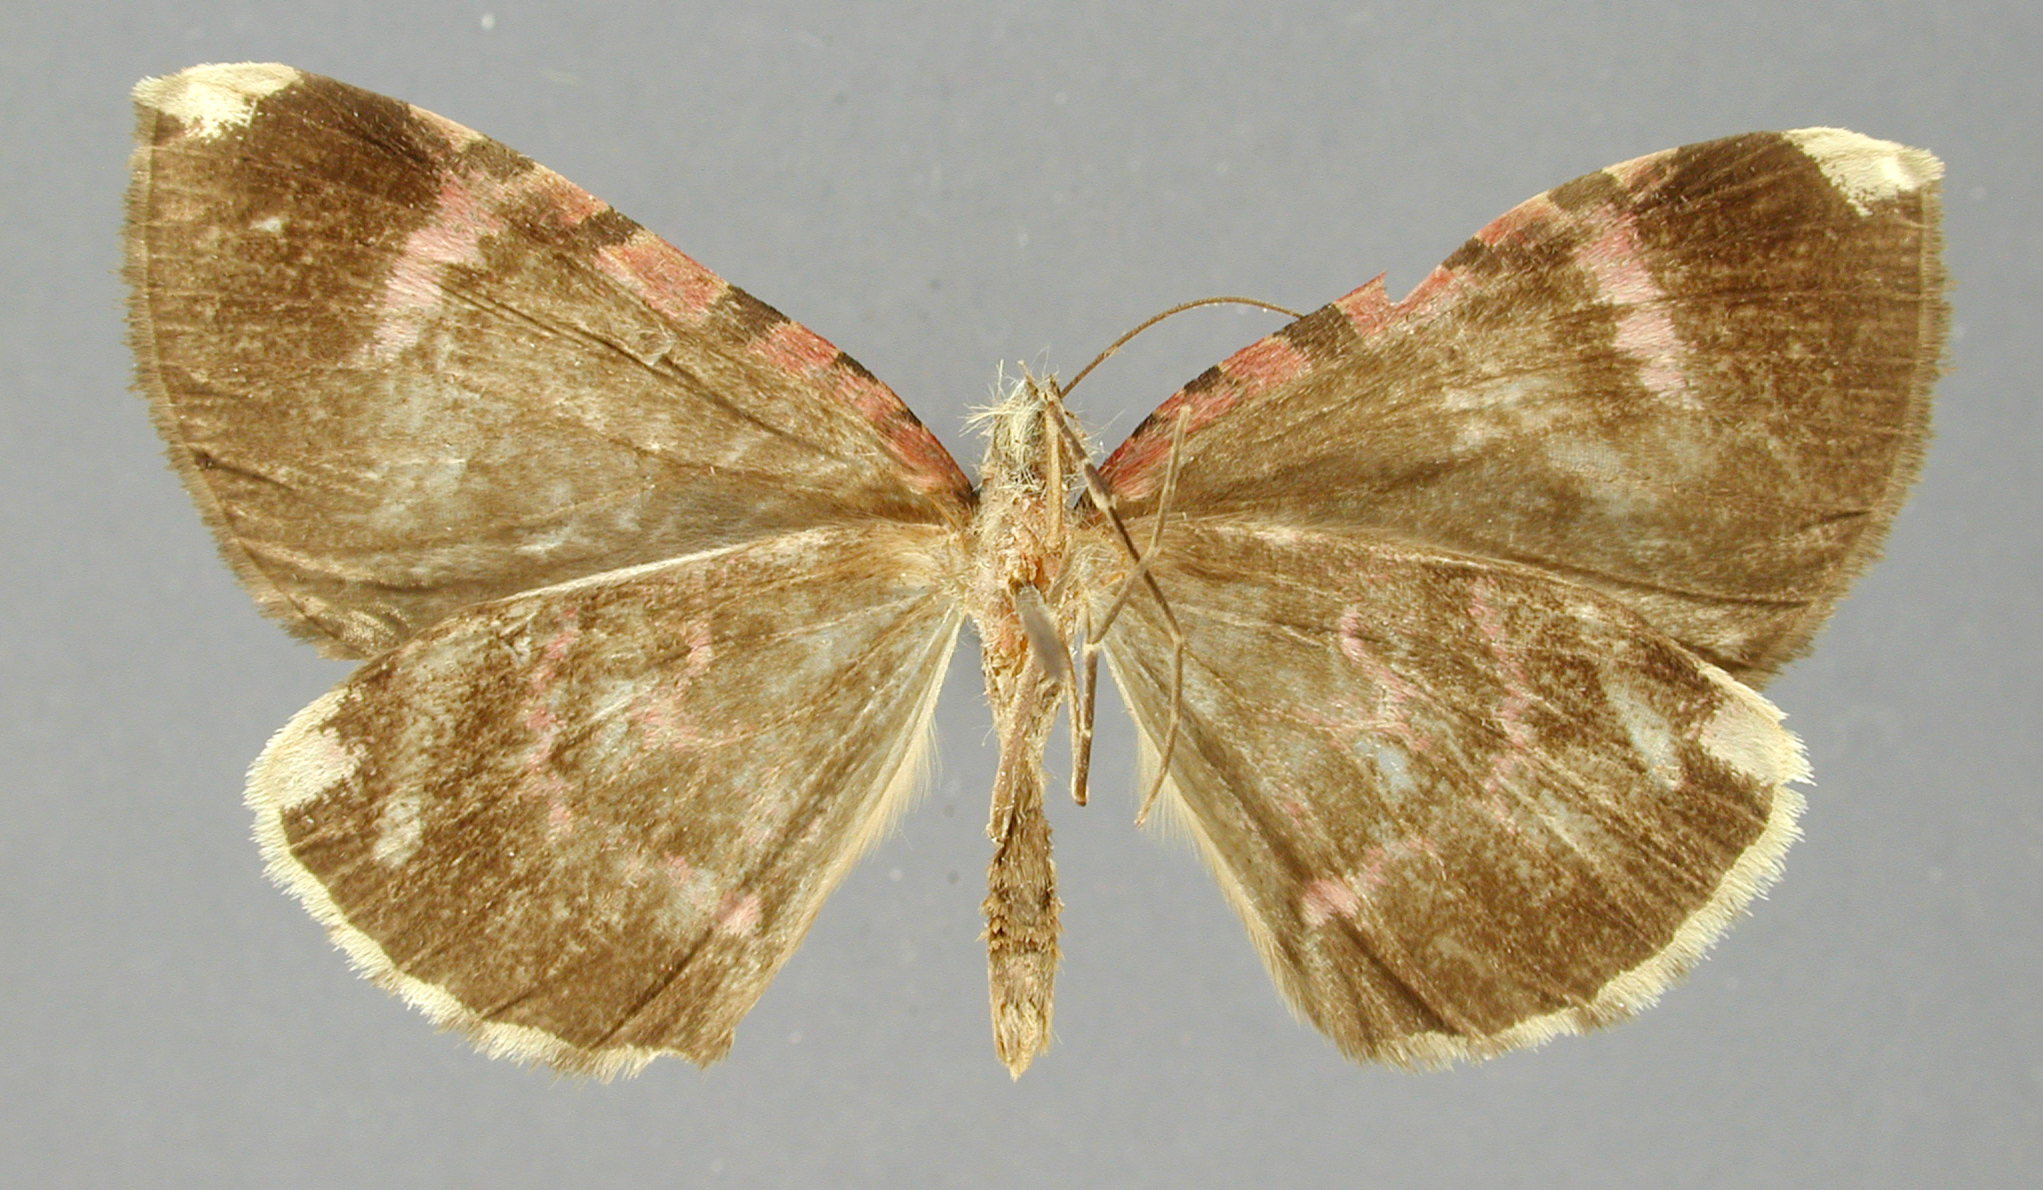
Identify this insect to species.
Erebochlora magnifascia
